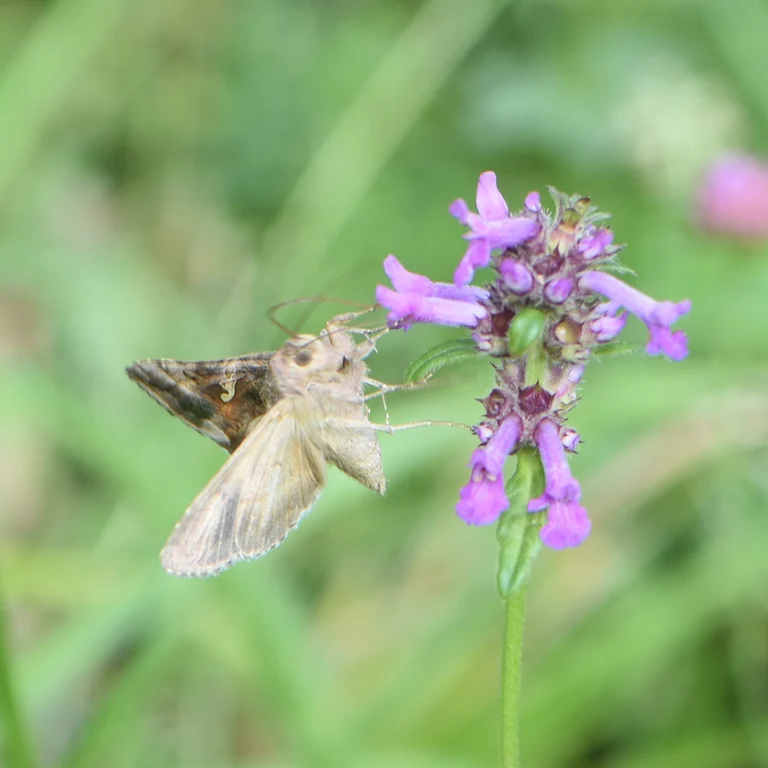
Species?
Autographa gamma
